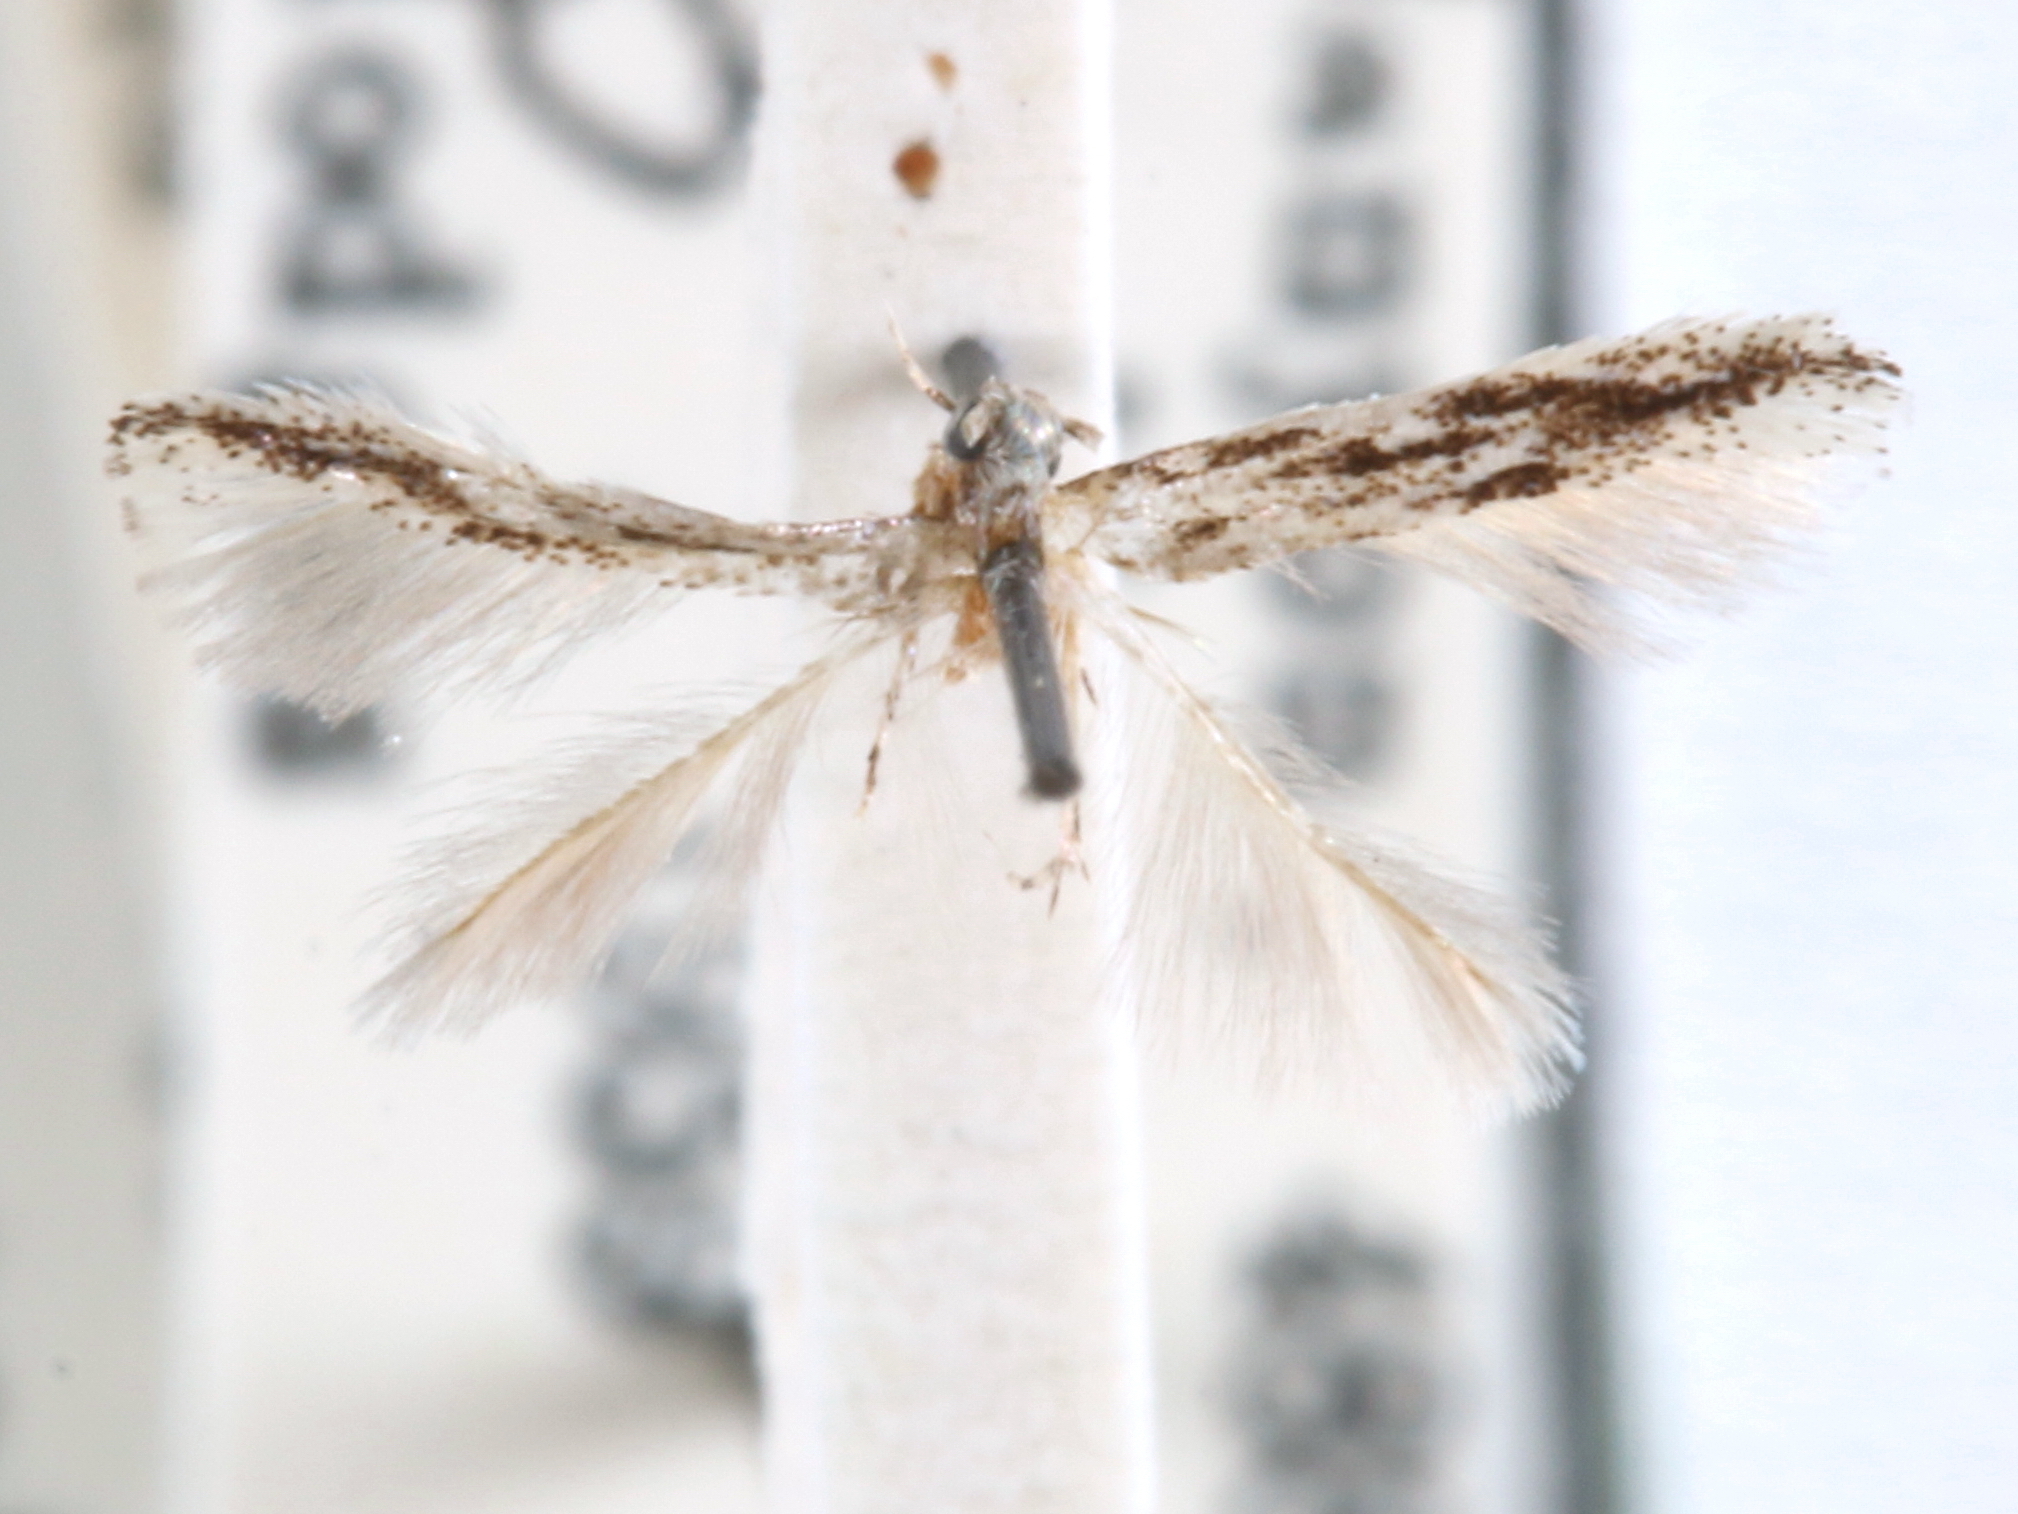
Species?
Melanocinclis nigrilineella
